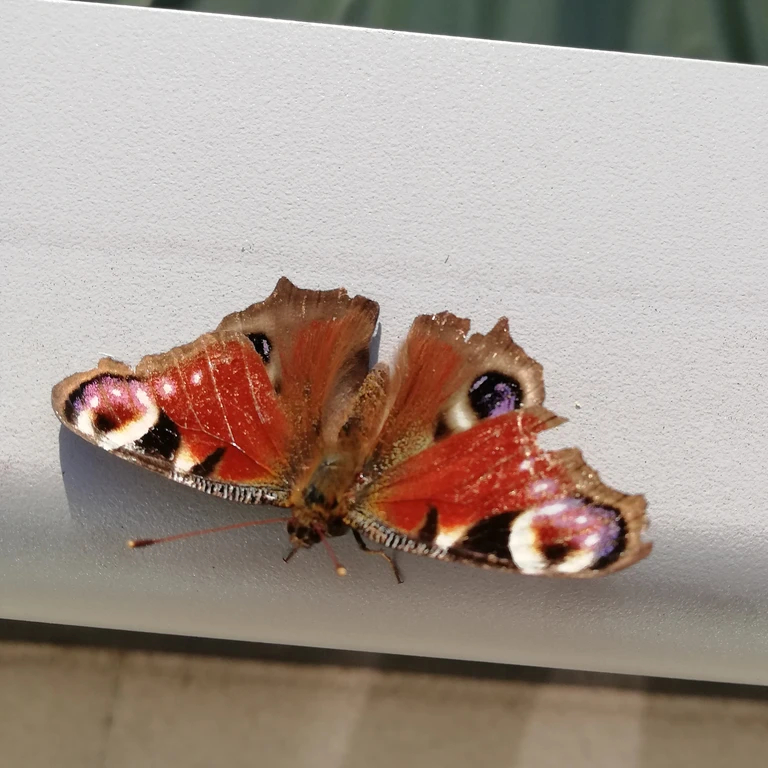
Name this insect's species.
Aglais io
